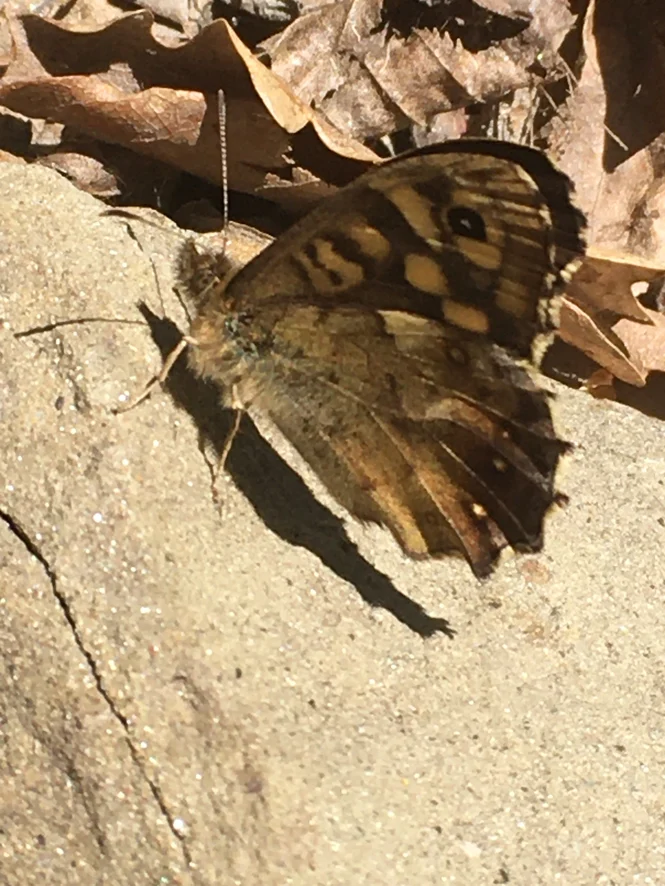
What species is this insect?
Pararge aegeria
